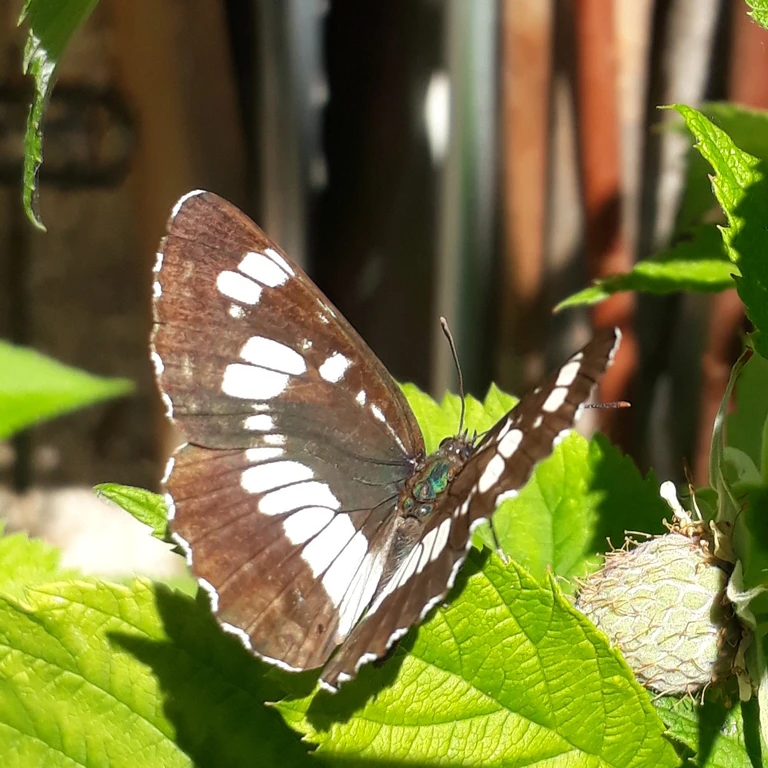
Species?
Neptis rivularis
